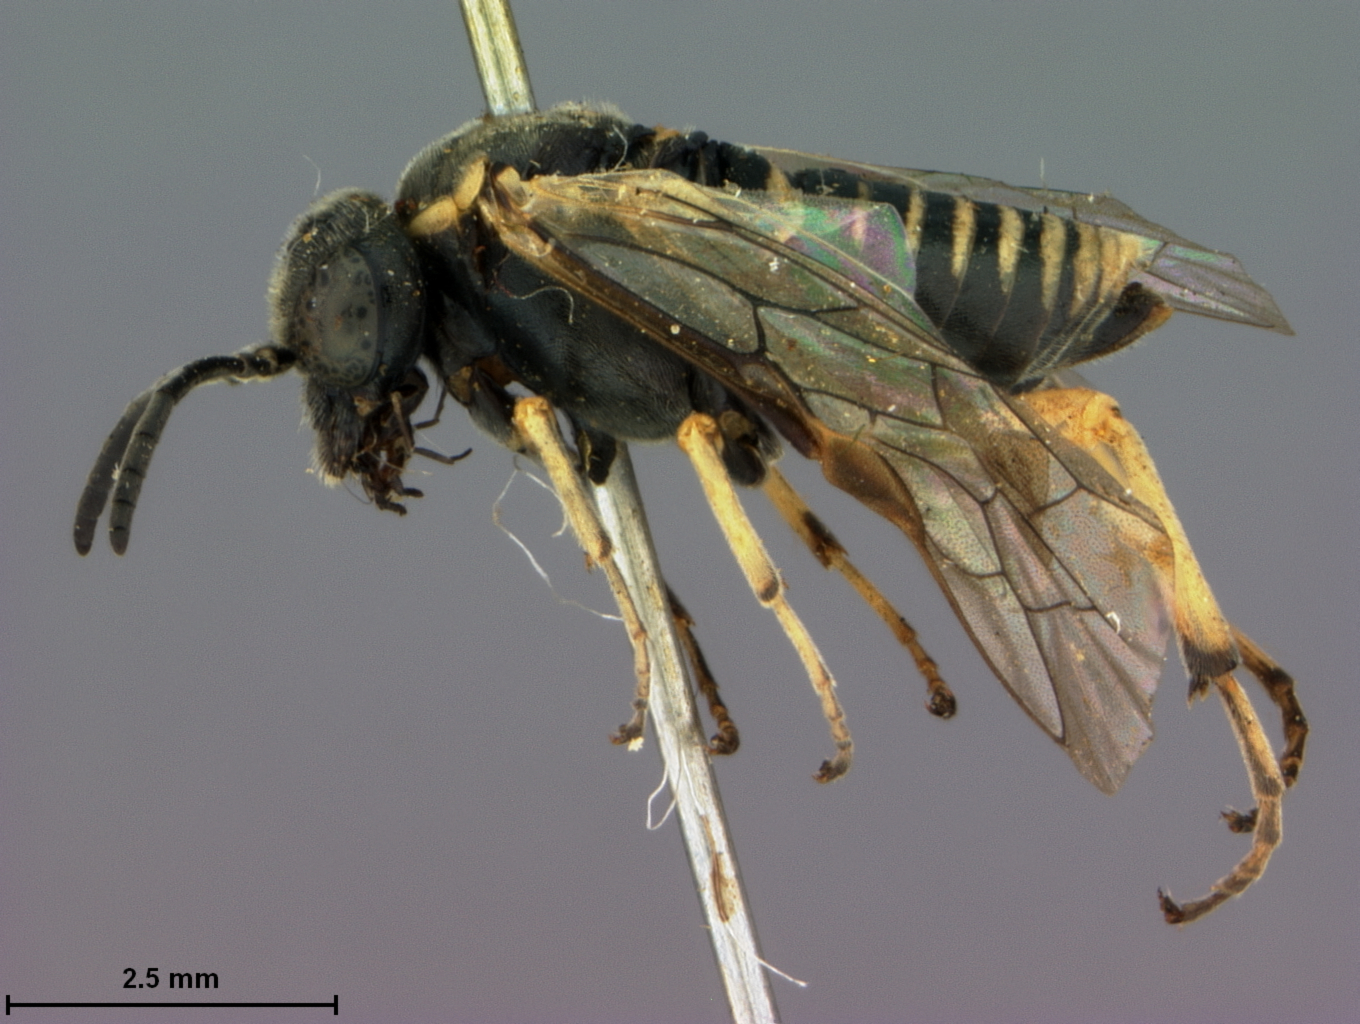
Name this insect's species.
Macrophya pluricinctella
